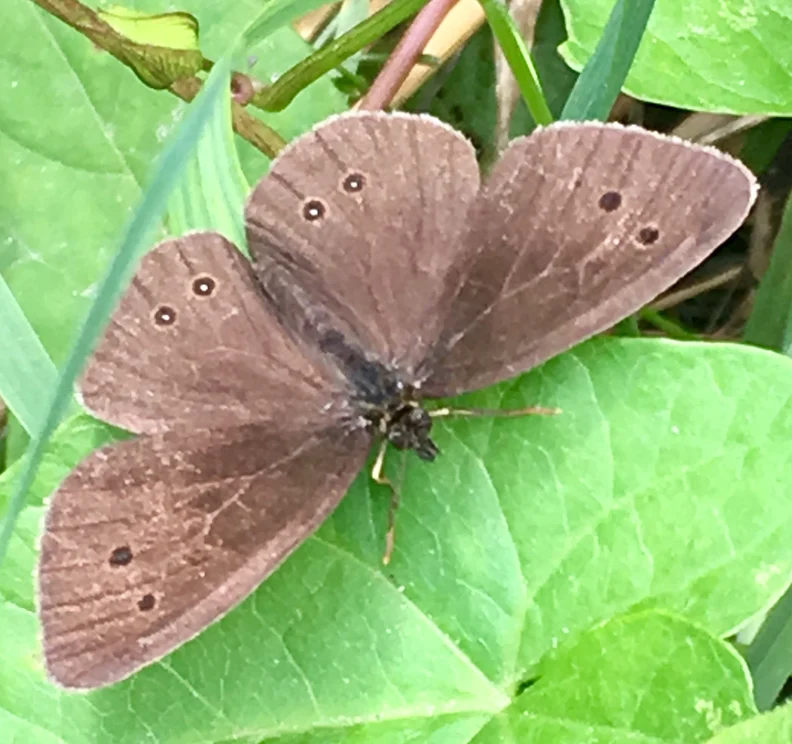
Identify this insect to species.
Aphantopus hyperantus
